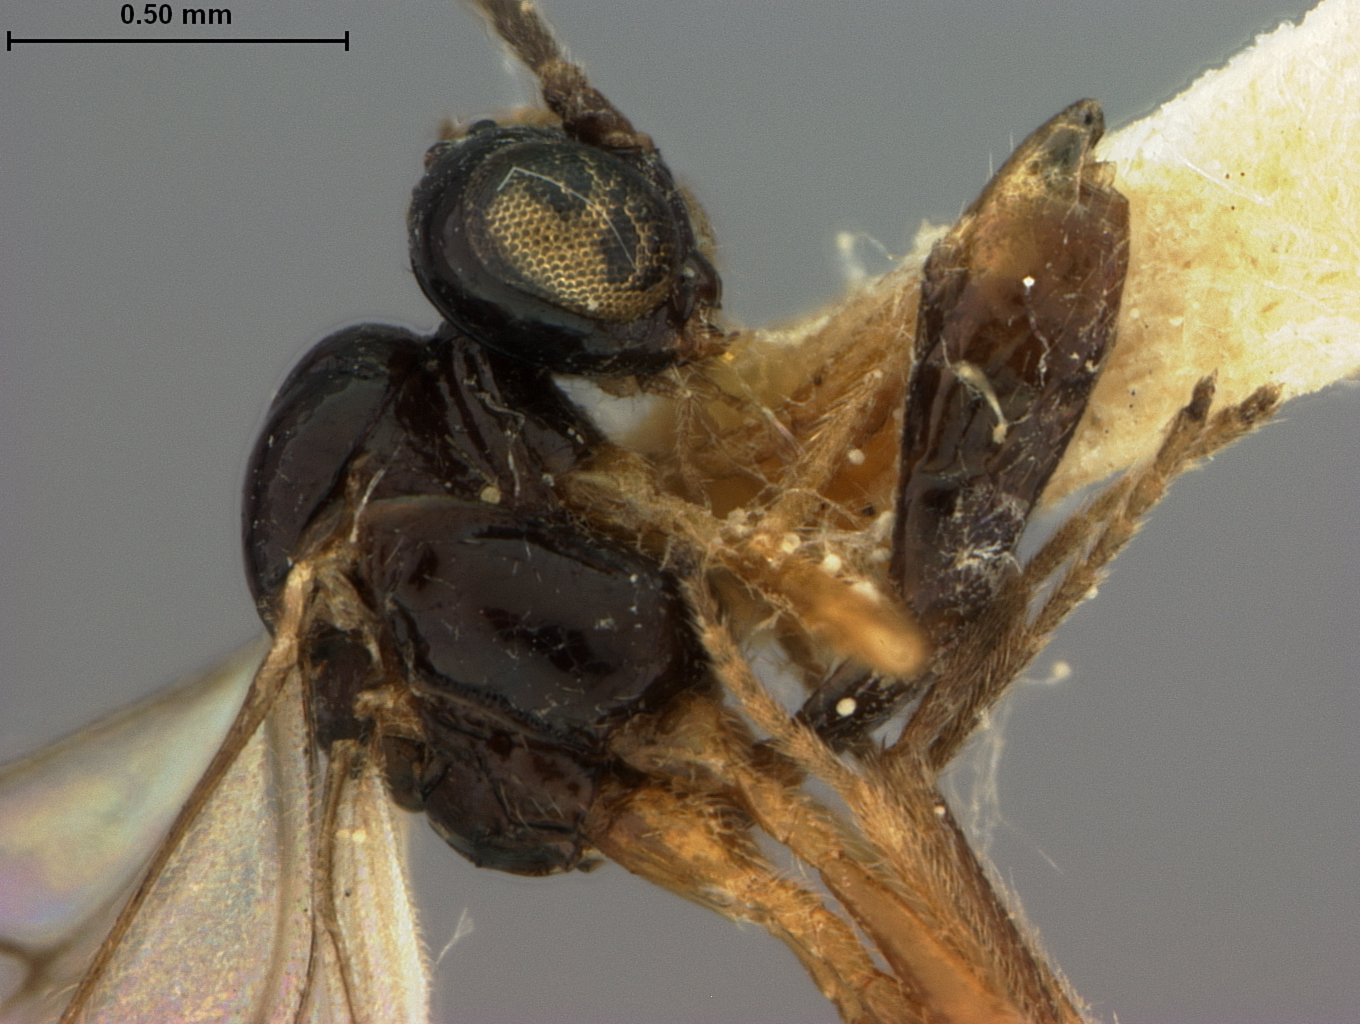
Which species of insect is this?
Aphidius areolatus
